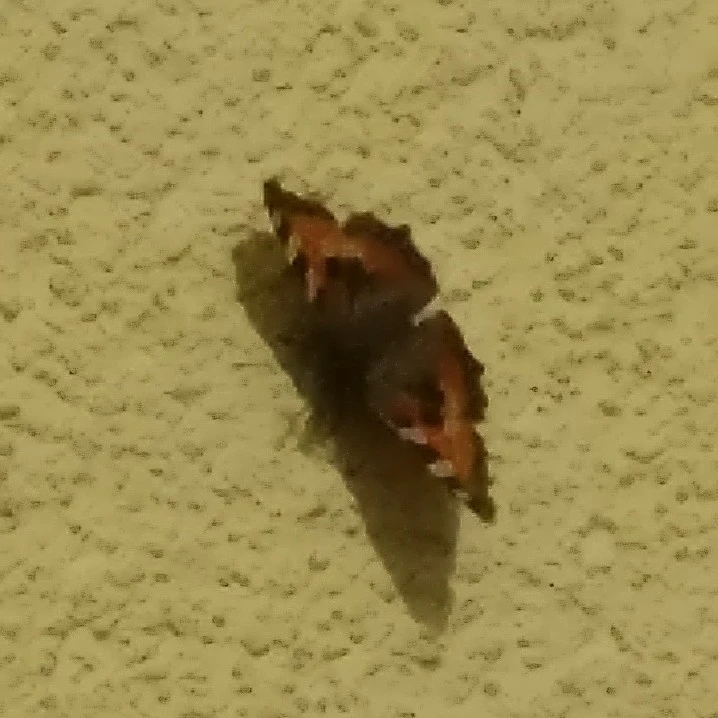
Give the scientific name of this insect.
Aglais urticae
